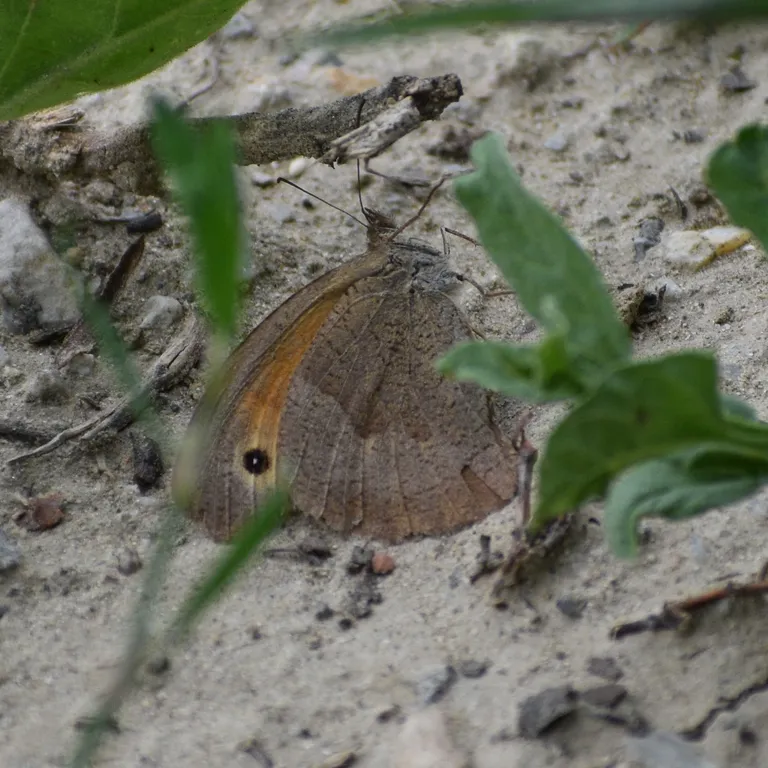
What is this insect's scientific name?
Maniola jurtina
